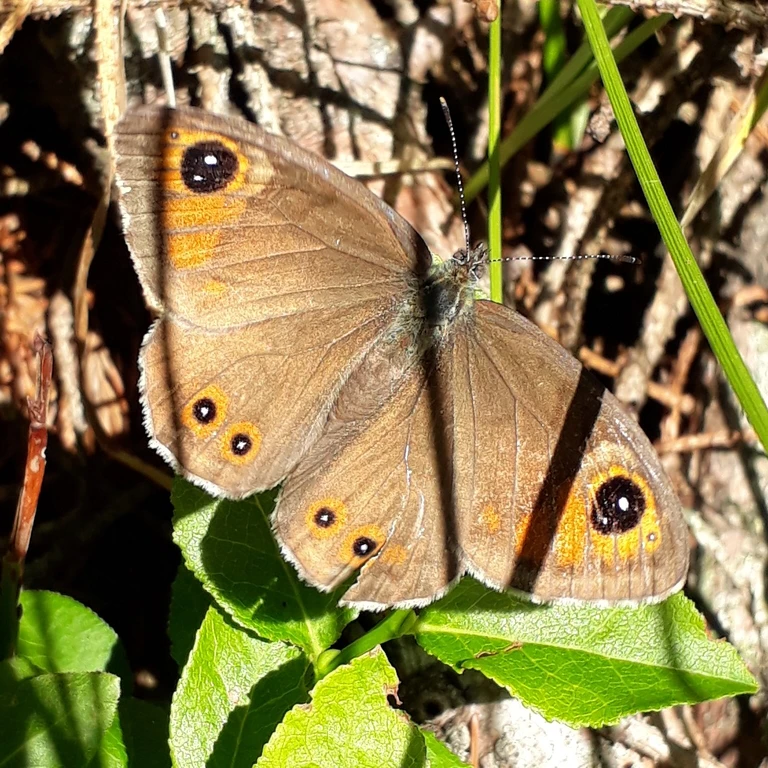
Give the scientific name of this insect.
Lasiommata maera (also Pararge maera)
